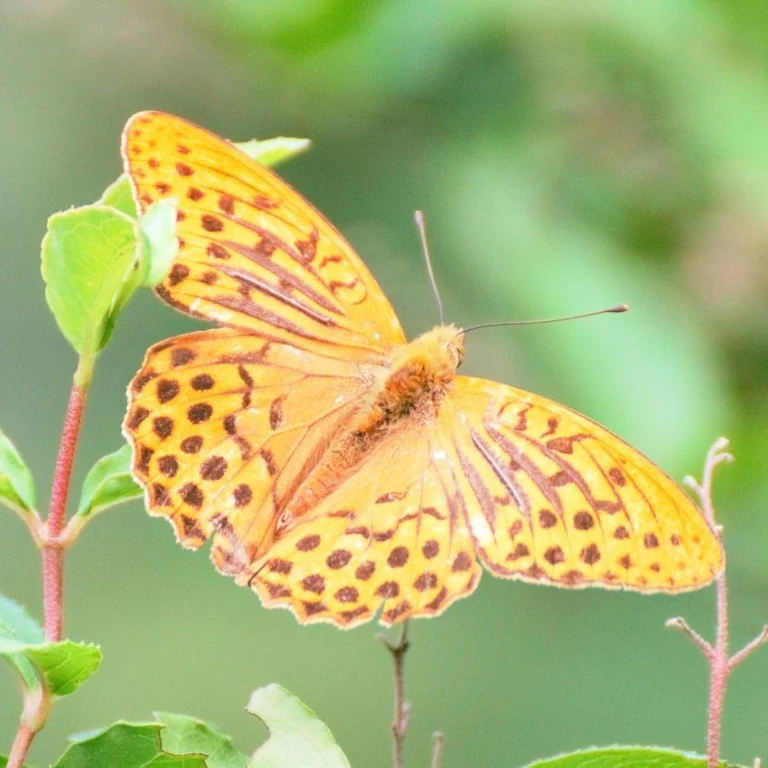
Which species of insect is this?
Argynnis paphia
